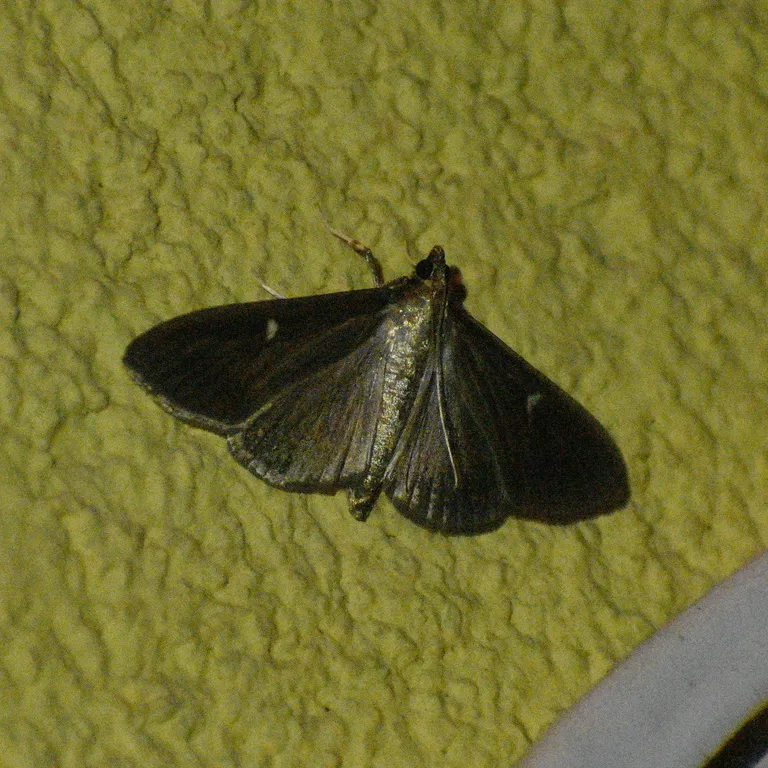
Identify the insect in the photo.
Cydalima perspectalis
